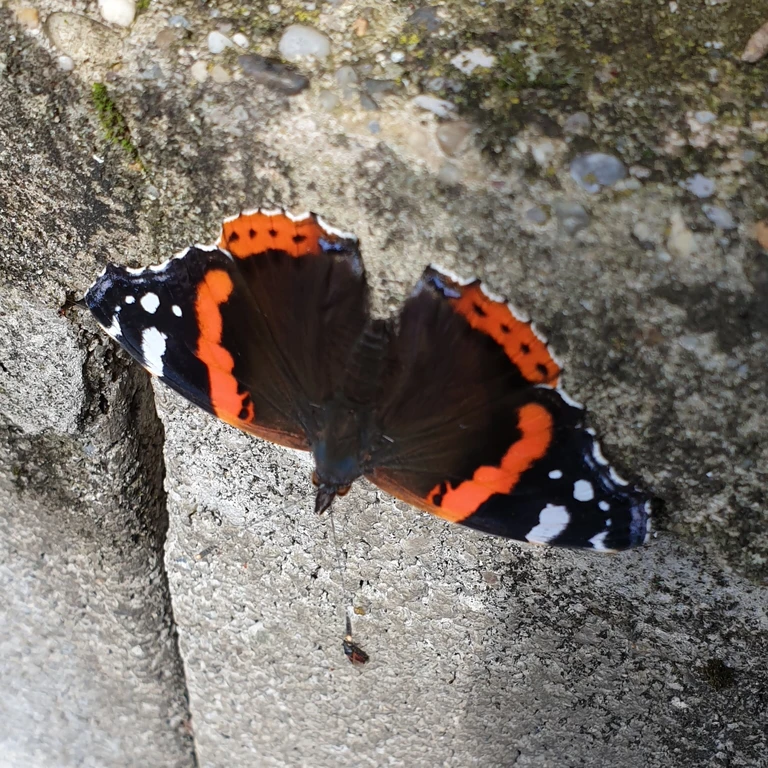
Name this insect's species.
Vanessa atalanta
